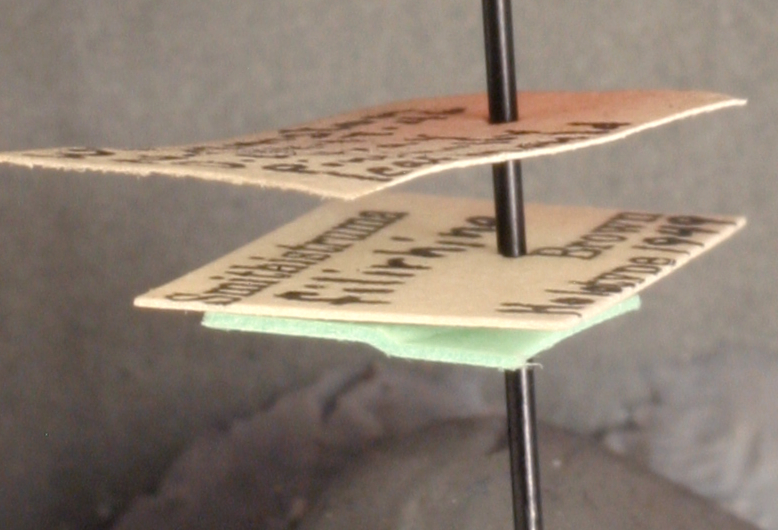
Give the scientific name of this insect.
Smithistruma filirrhina
